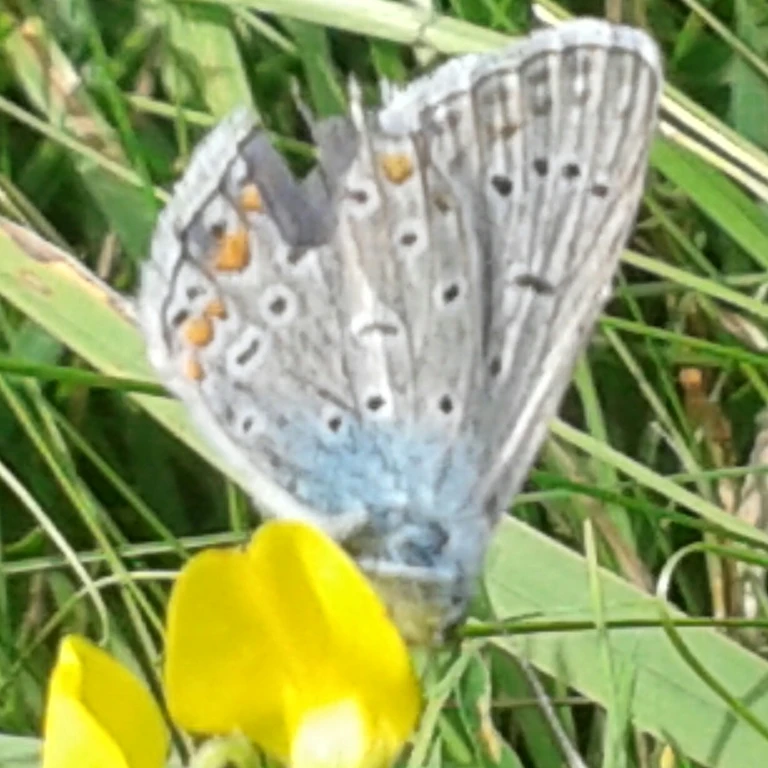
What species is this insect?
Polyommatus icarus
